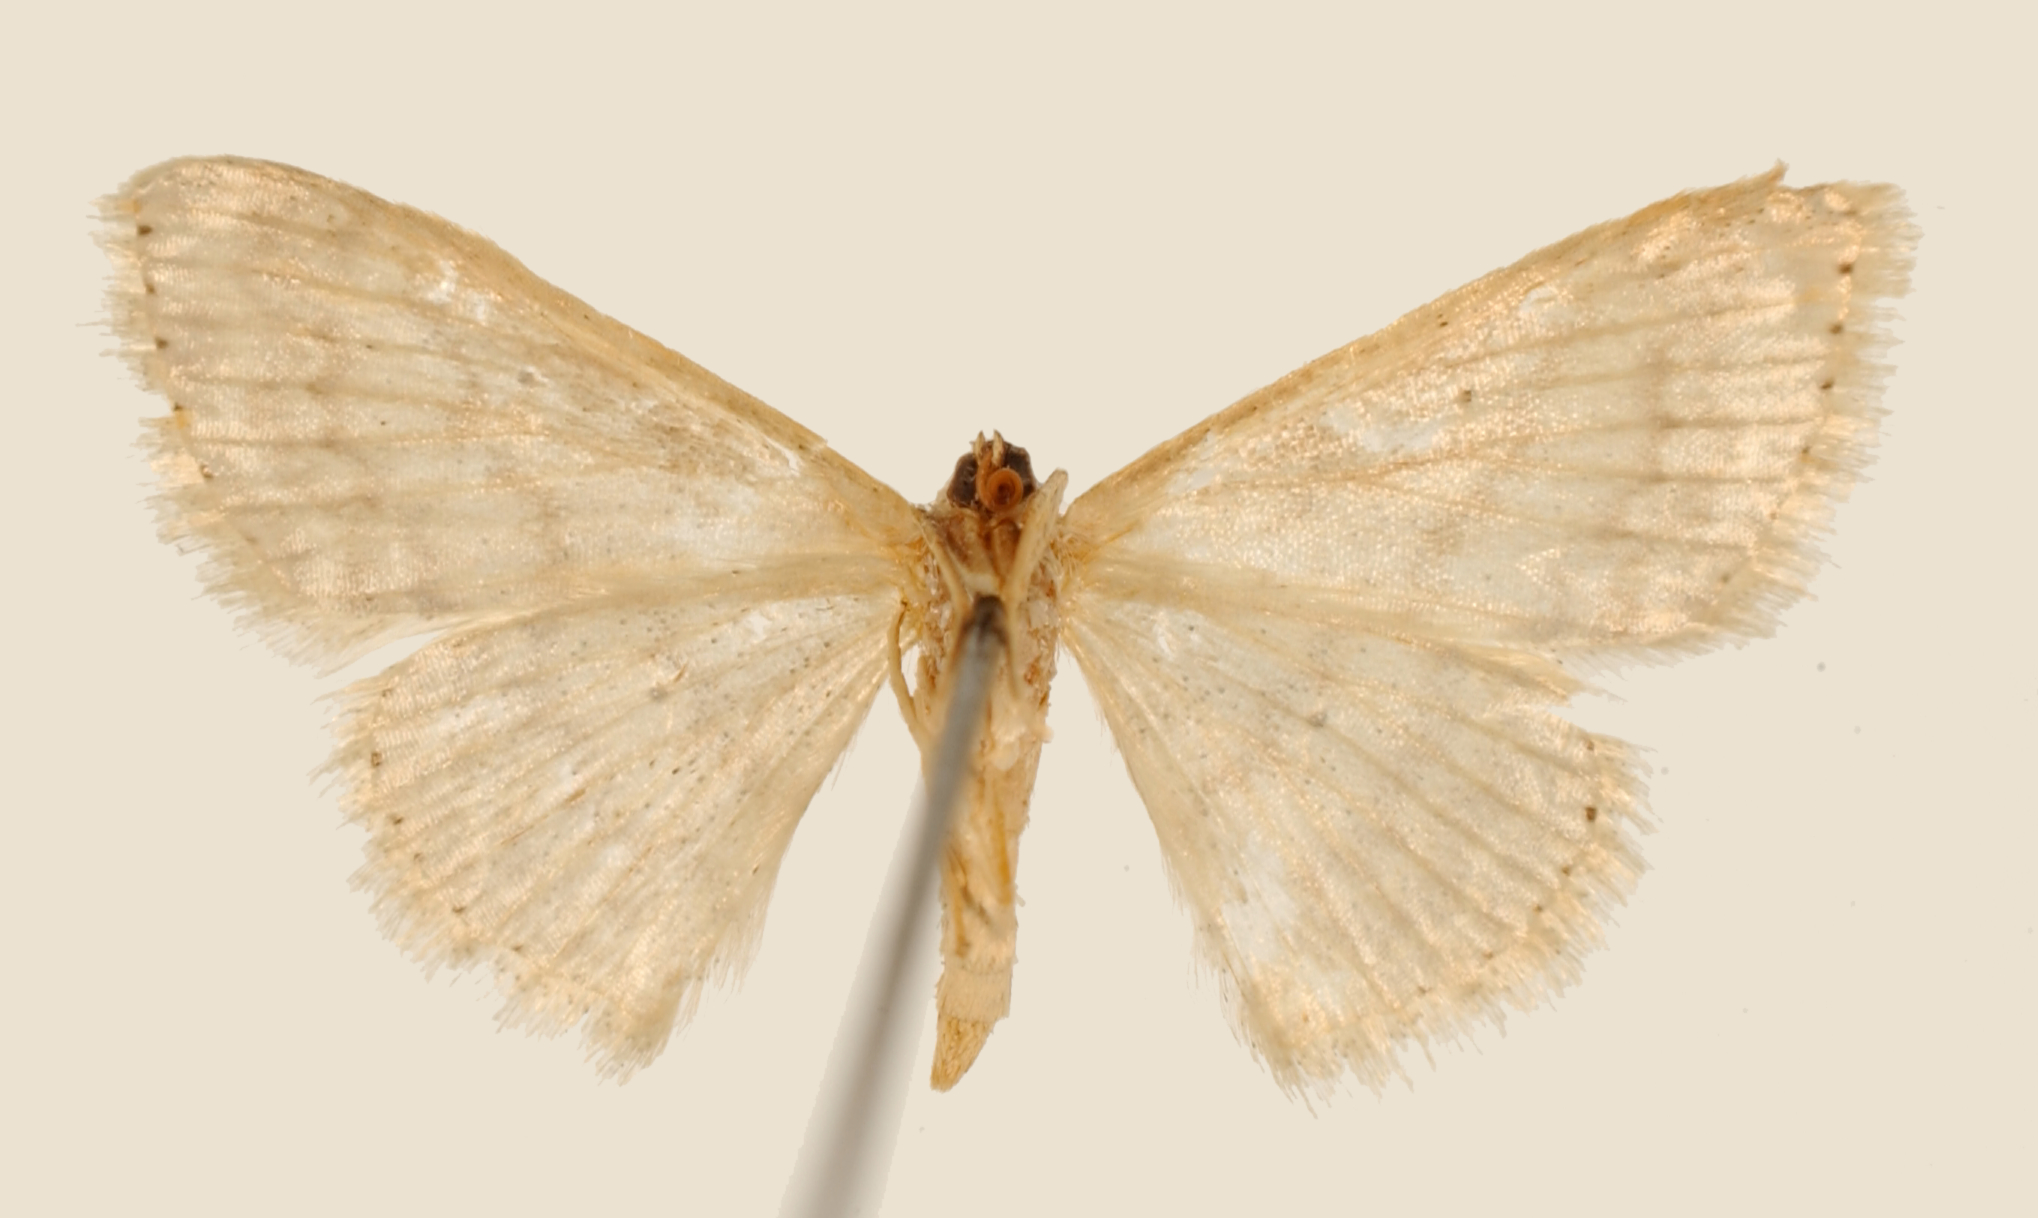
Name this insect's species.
Emmiltis ordinaria
